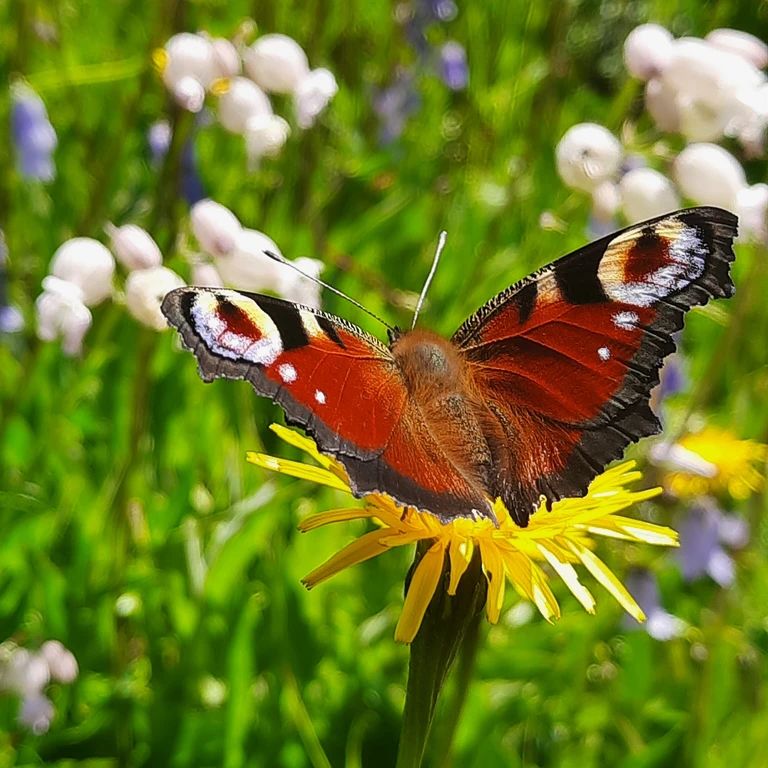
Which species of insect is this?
Aglais io
